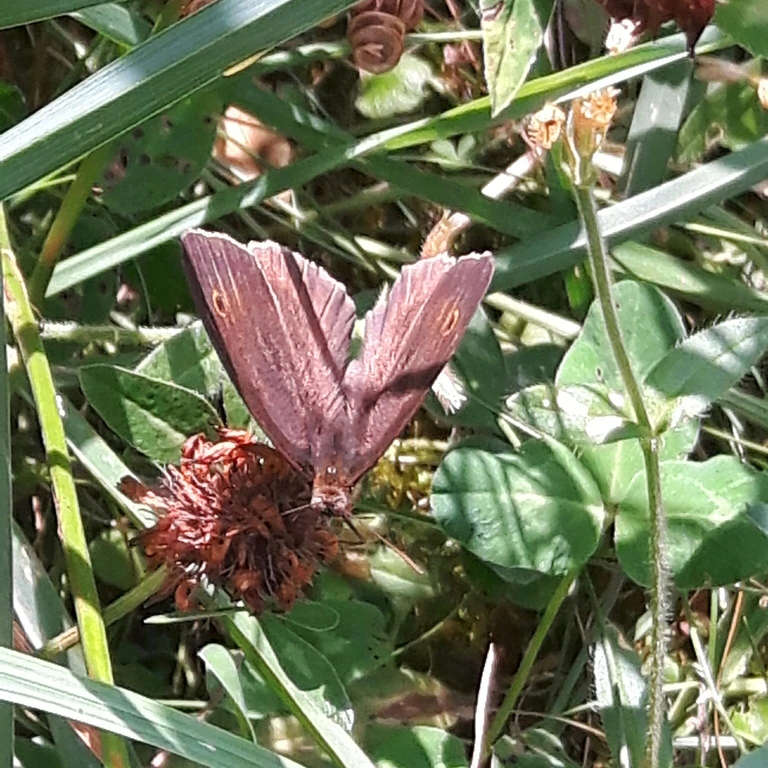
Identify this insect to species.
Maniola jurtina
